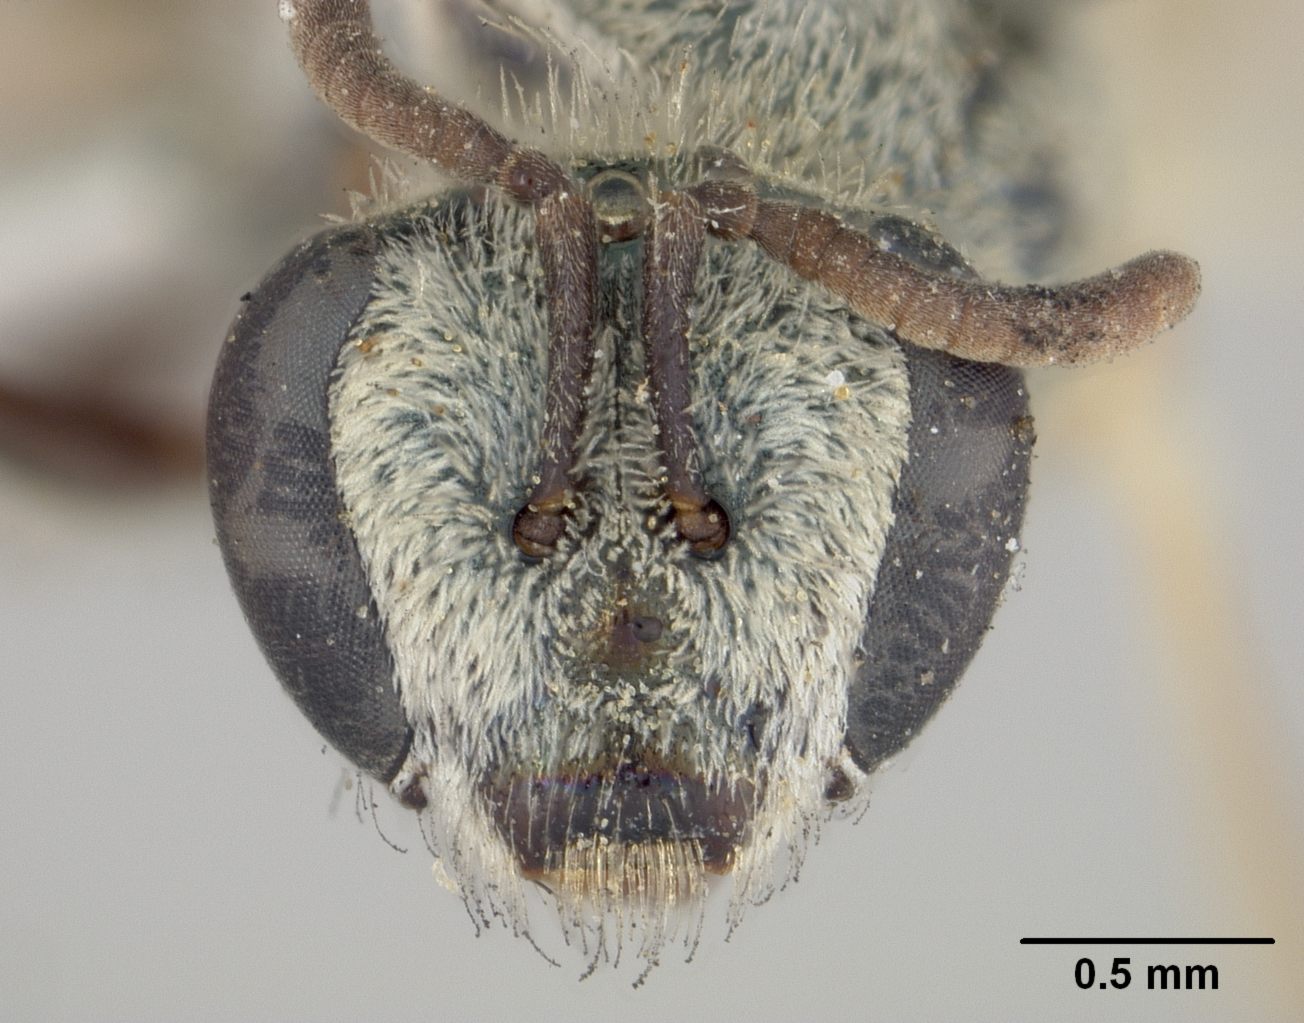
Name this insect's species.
Halictus araxanellus
